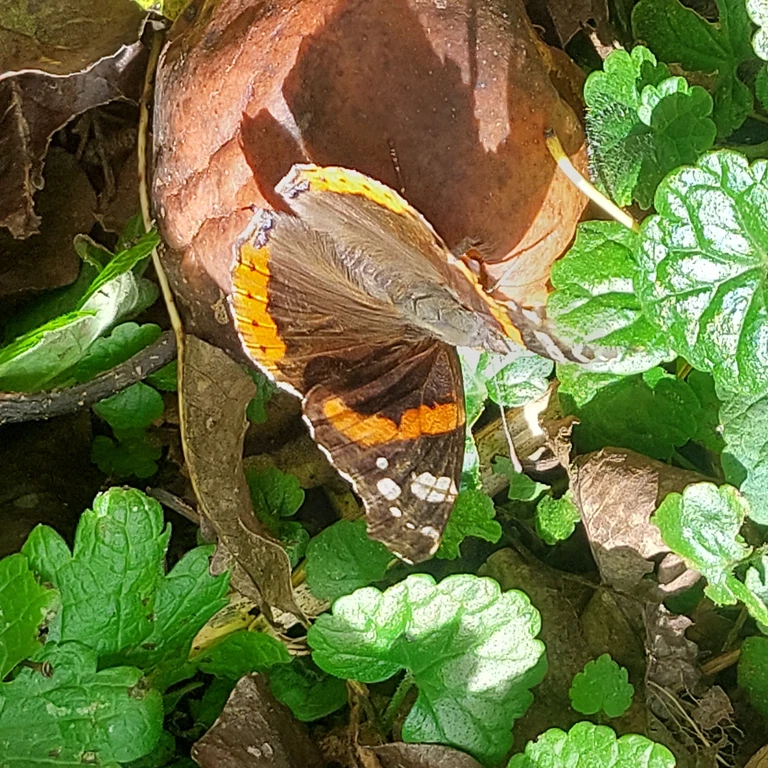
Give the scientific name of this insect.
Vanessa atalanta
